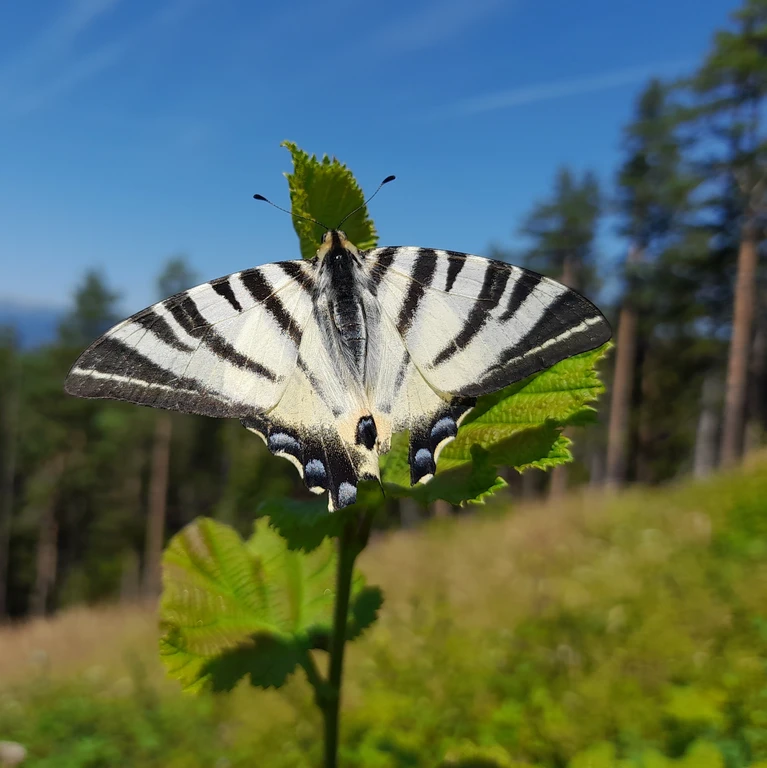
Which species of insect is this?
Iphiclides podalirius
